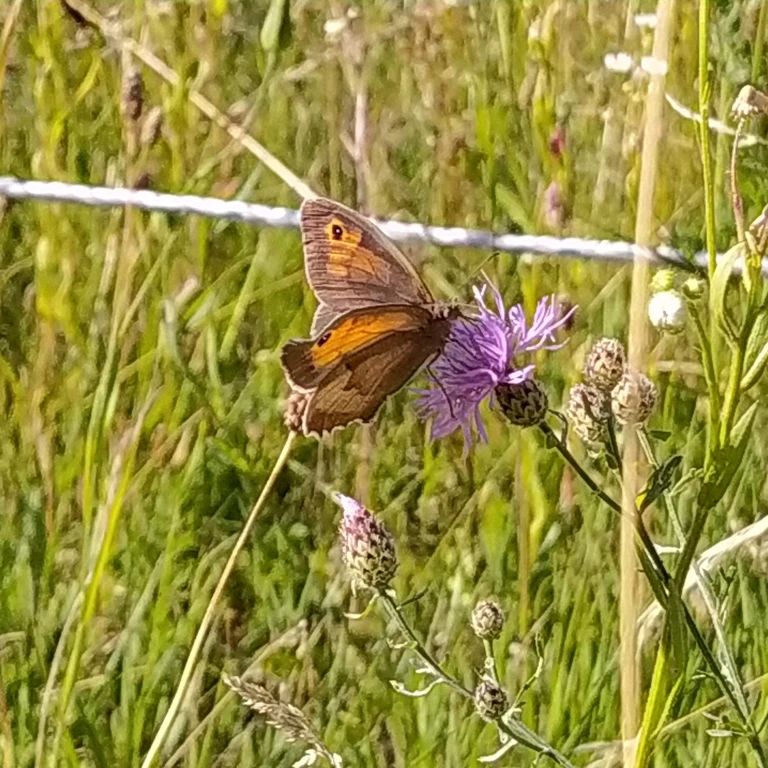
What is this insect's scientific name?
Maniola jurtina
